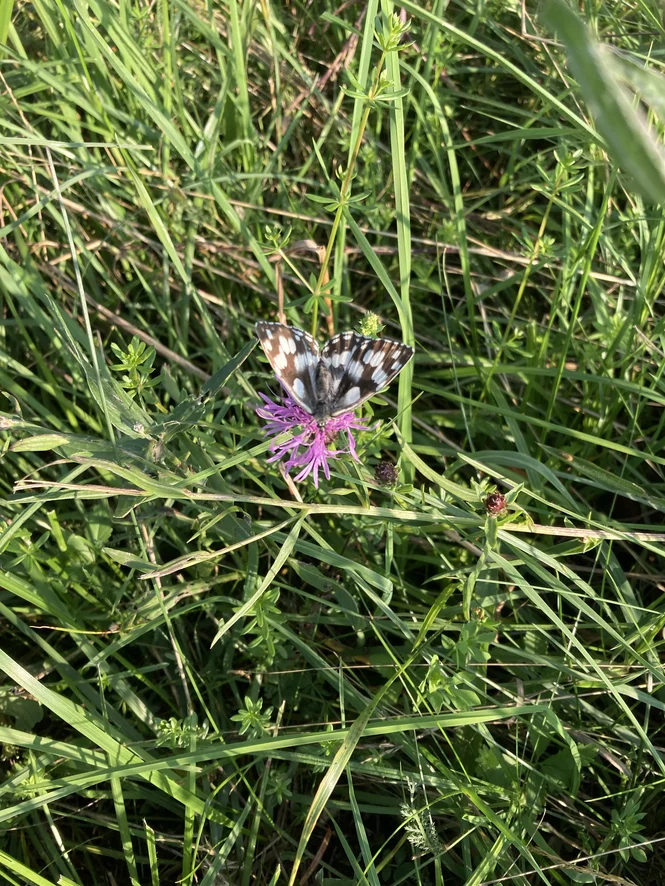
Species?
Melanargia galathea
